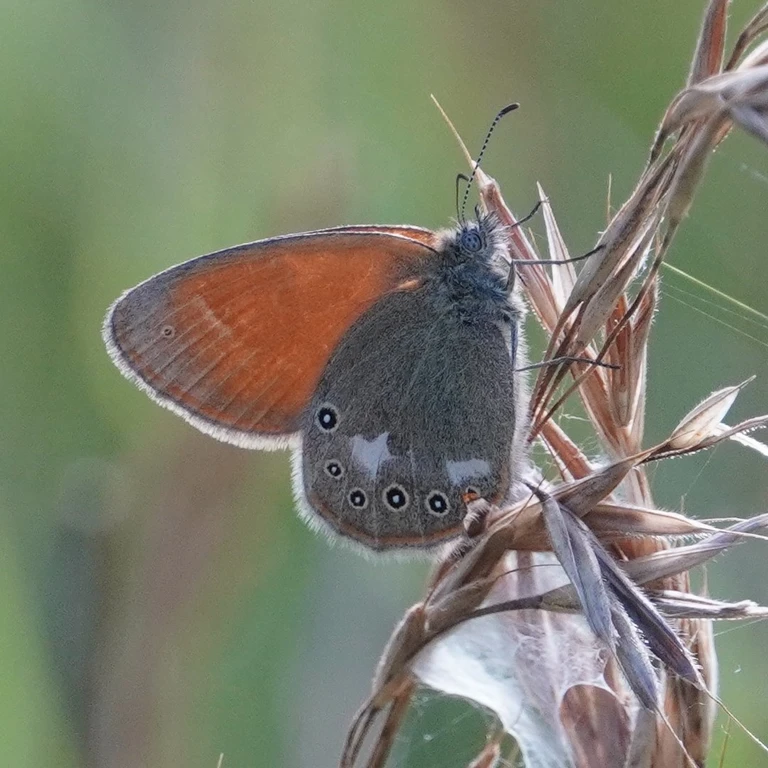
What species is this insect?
Coenonympha glycerion (also Coenonympha iphis)
